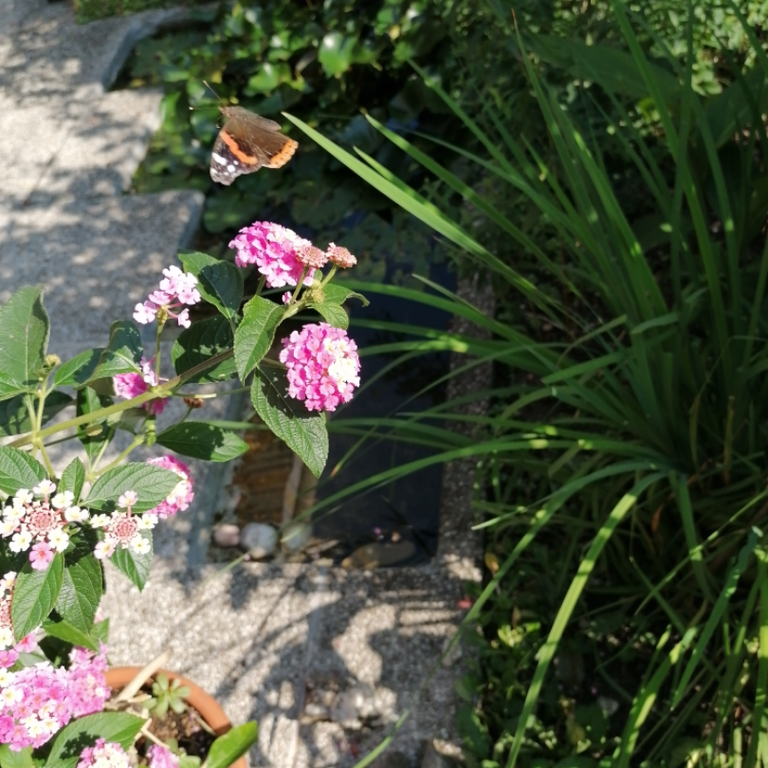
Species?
Vanessa atalanta
